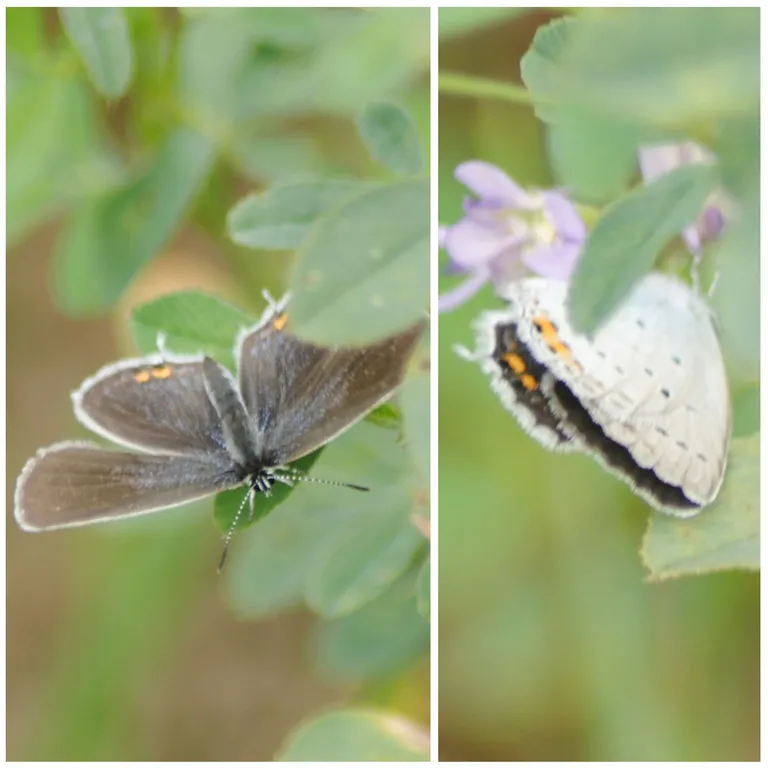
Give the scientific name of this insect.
Cupido argiades (also Elkalyce argiades)
